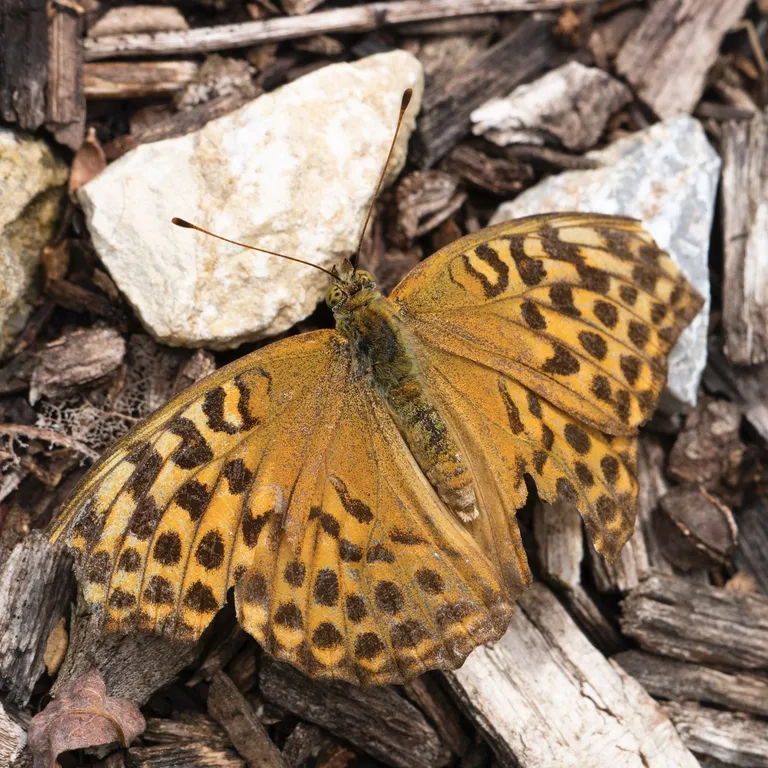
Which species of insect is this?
Argynnis paphia
